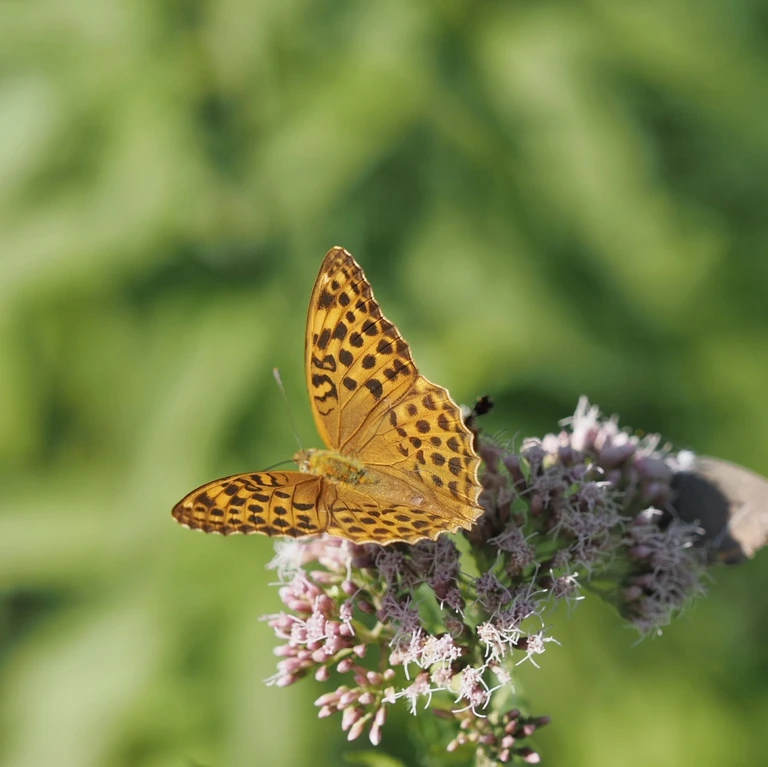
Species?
Argynnis paphia
